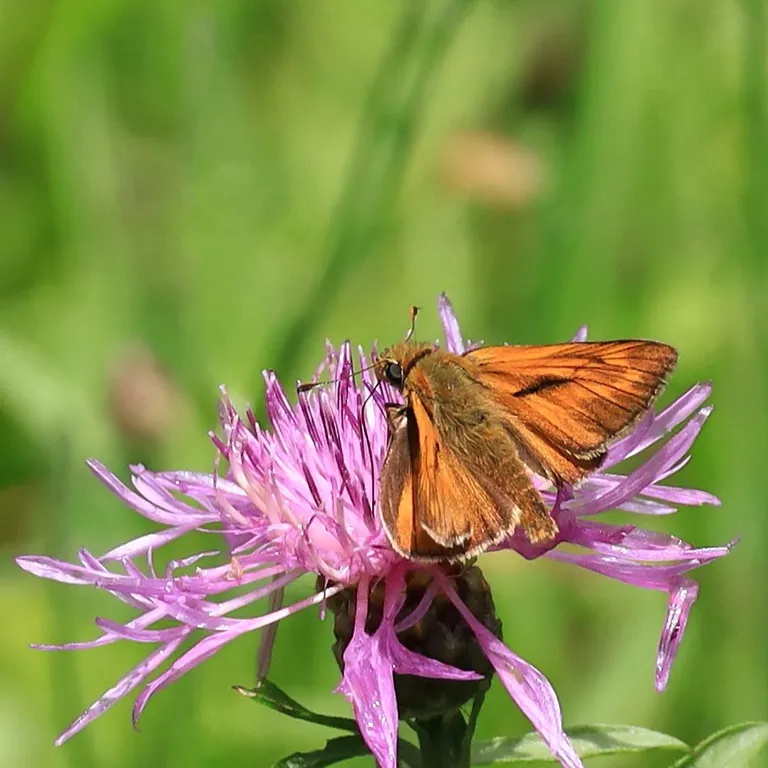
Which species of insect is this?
Ochlodes sylvanus (also Ochlodes venata)
